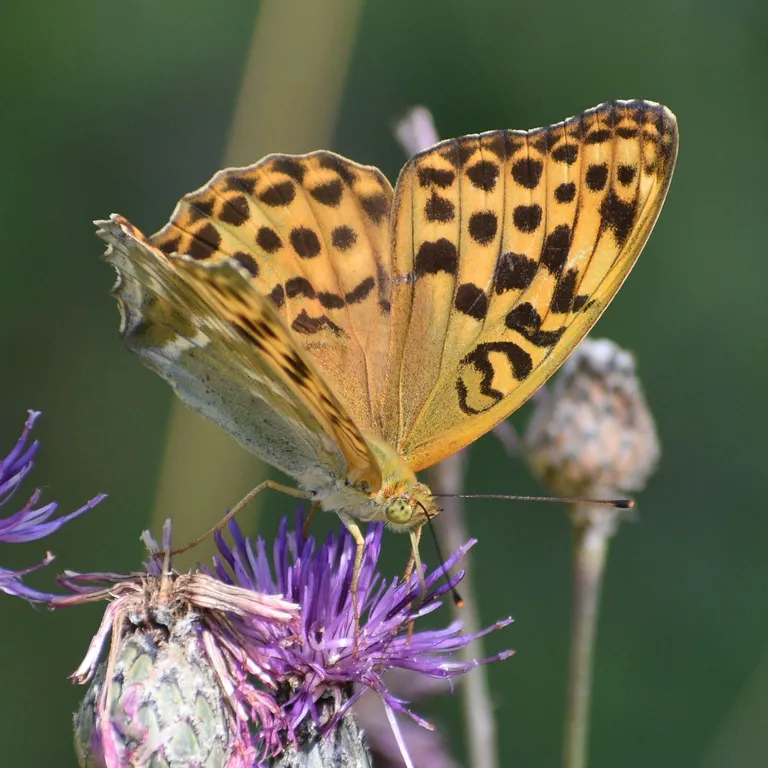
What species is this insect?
Argynnis paphia
